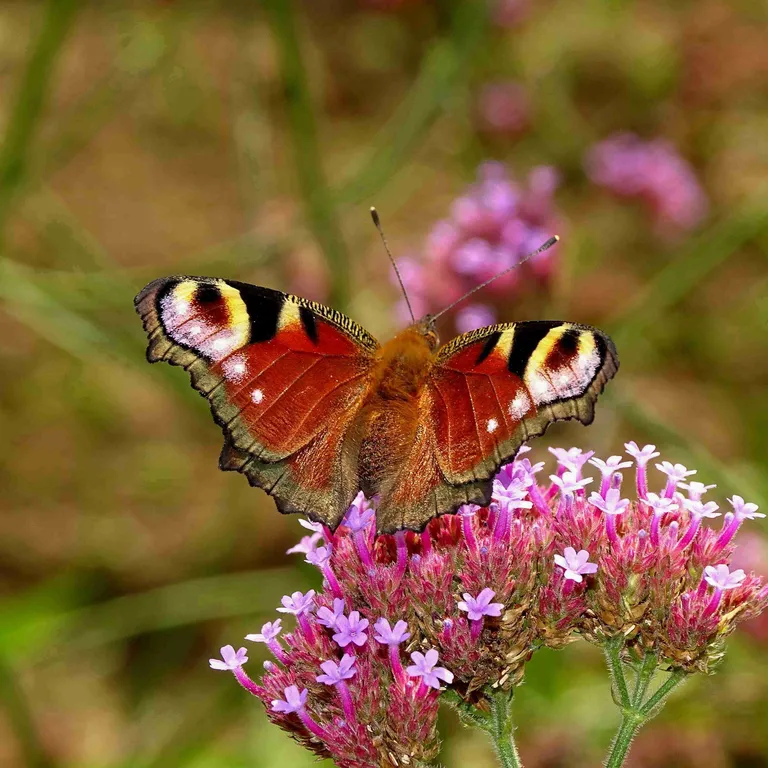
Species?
Aglais io
